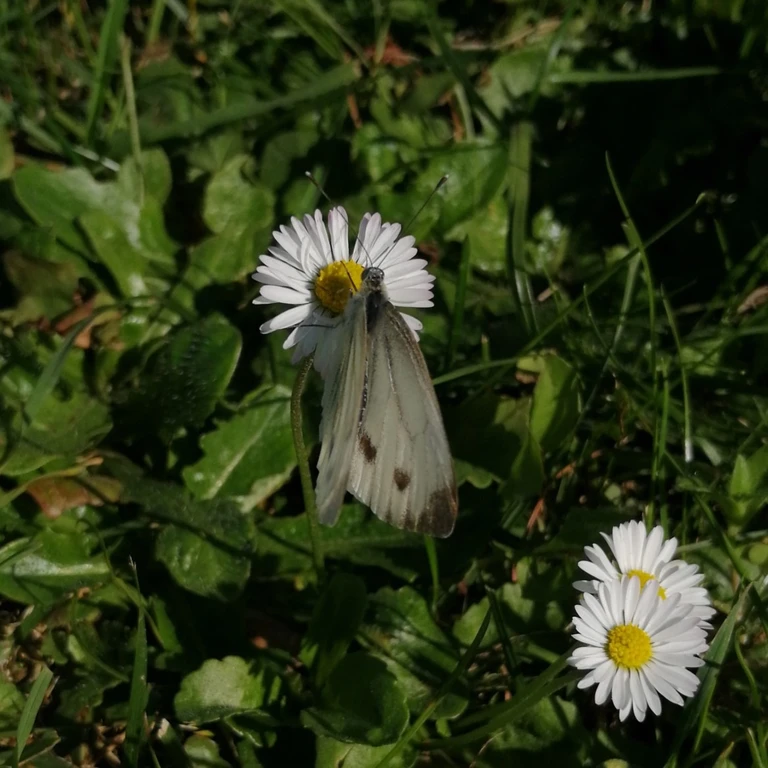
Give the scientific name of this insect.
Pieris napi
